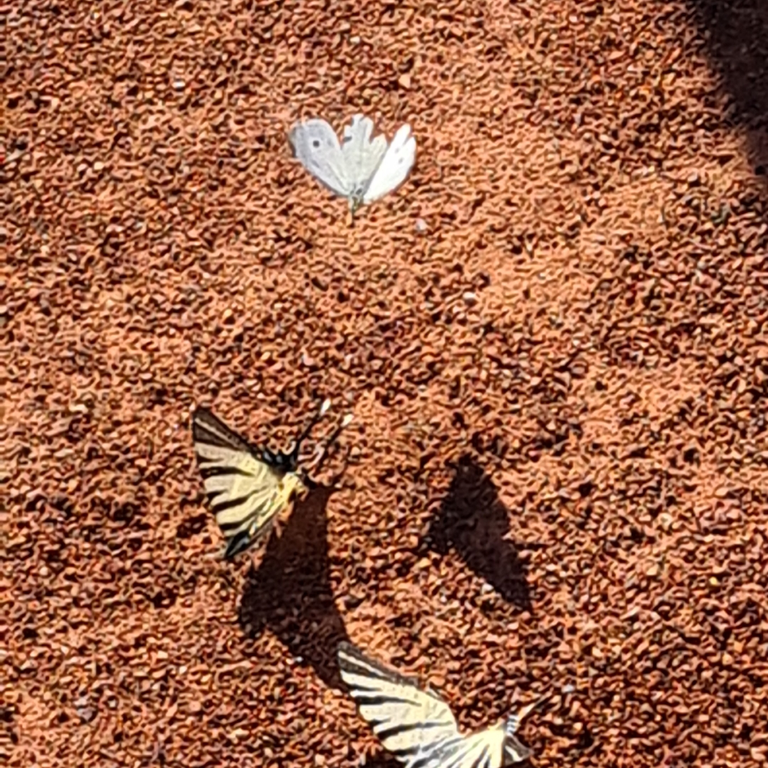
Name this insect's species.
Iphiclides podalirius
